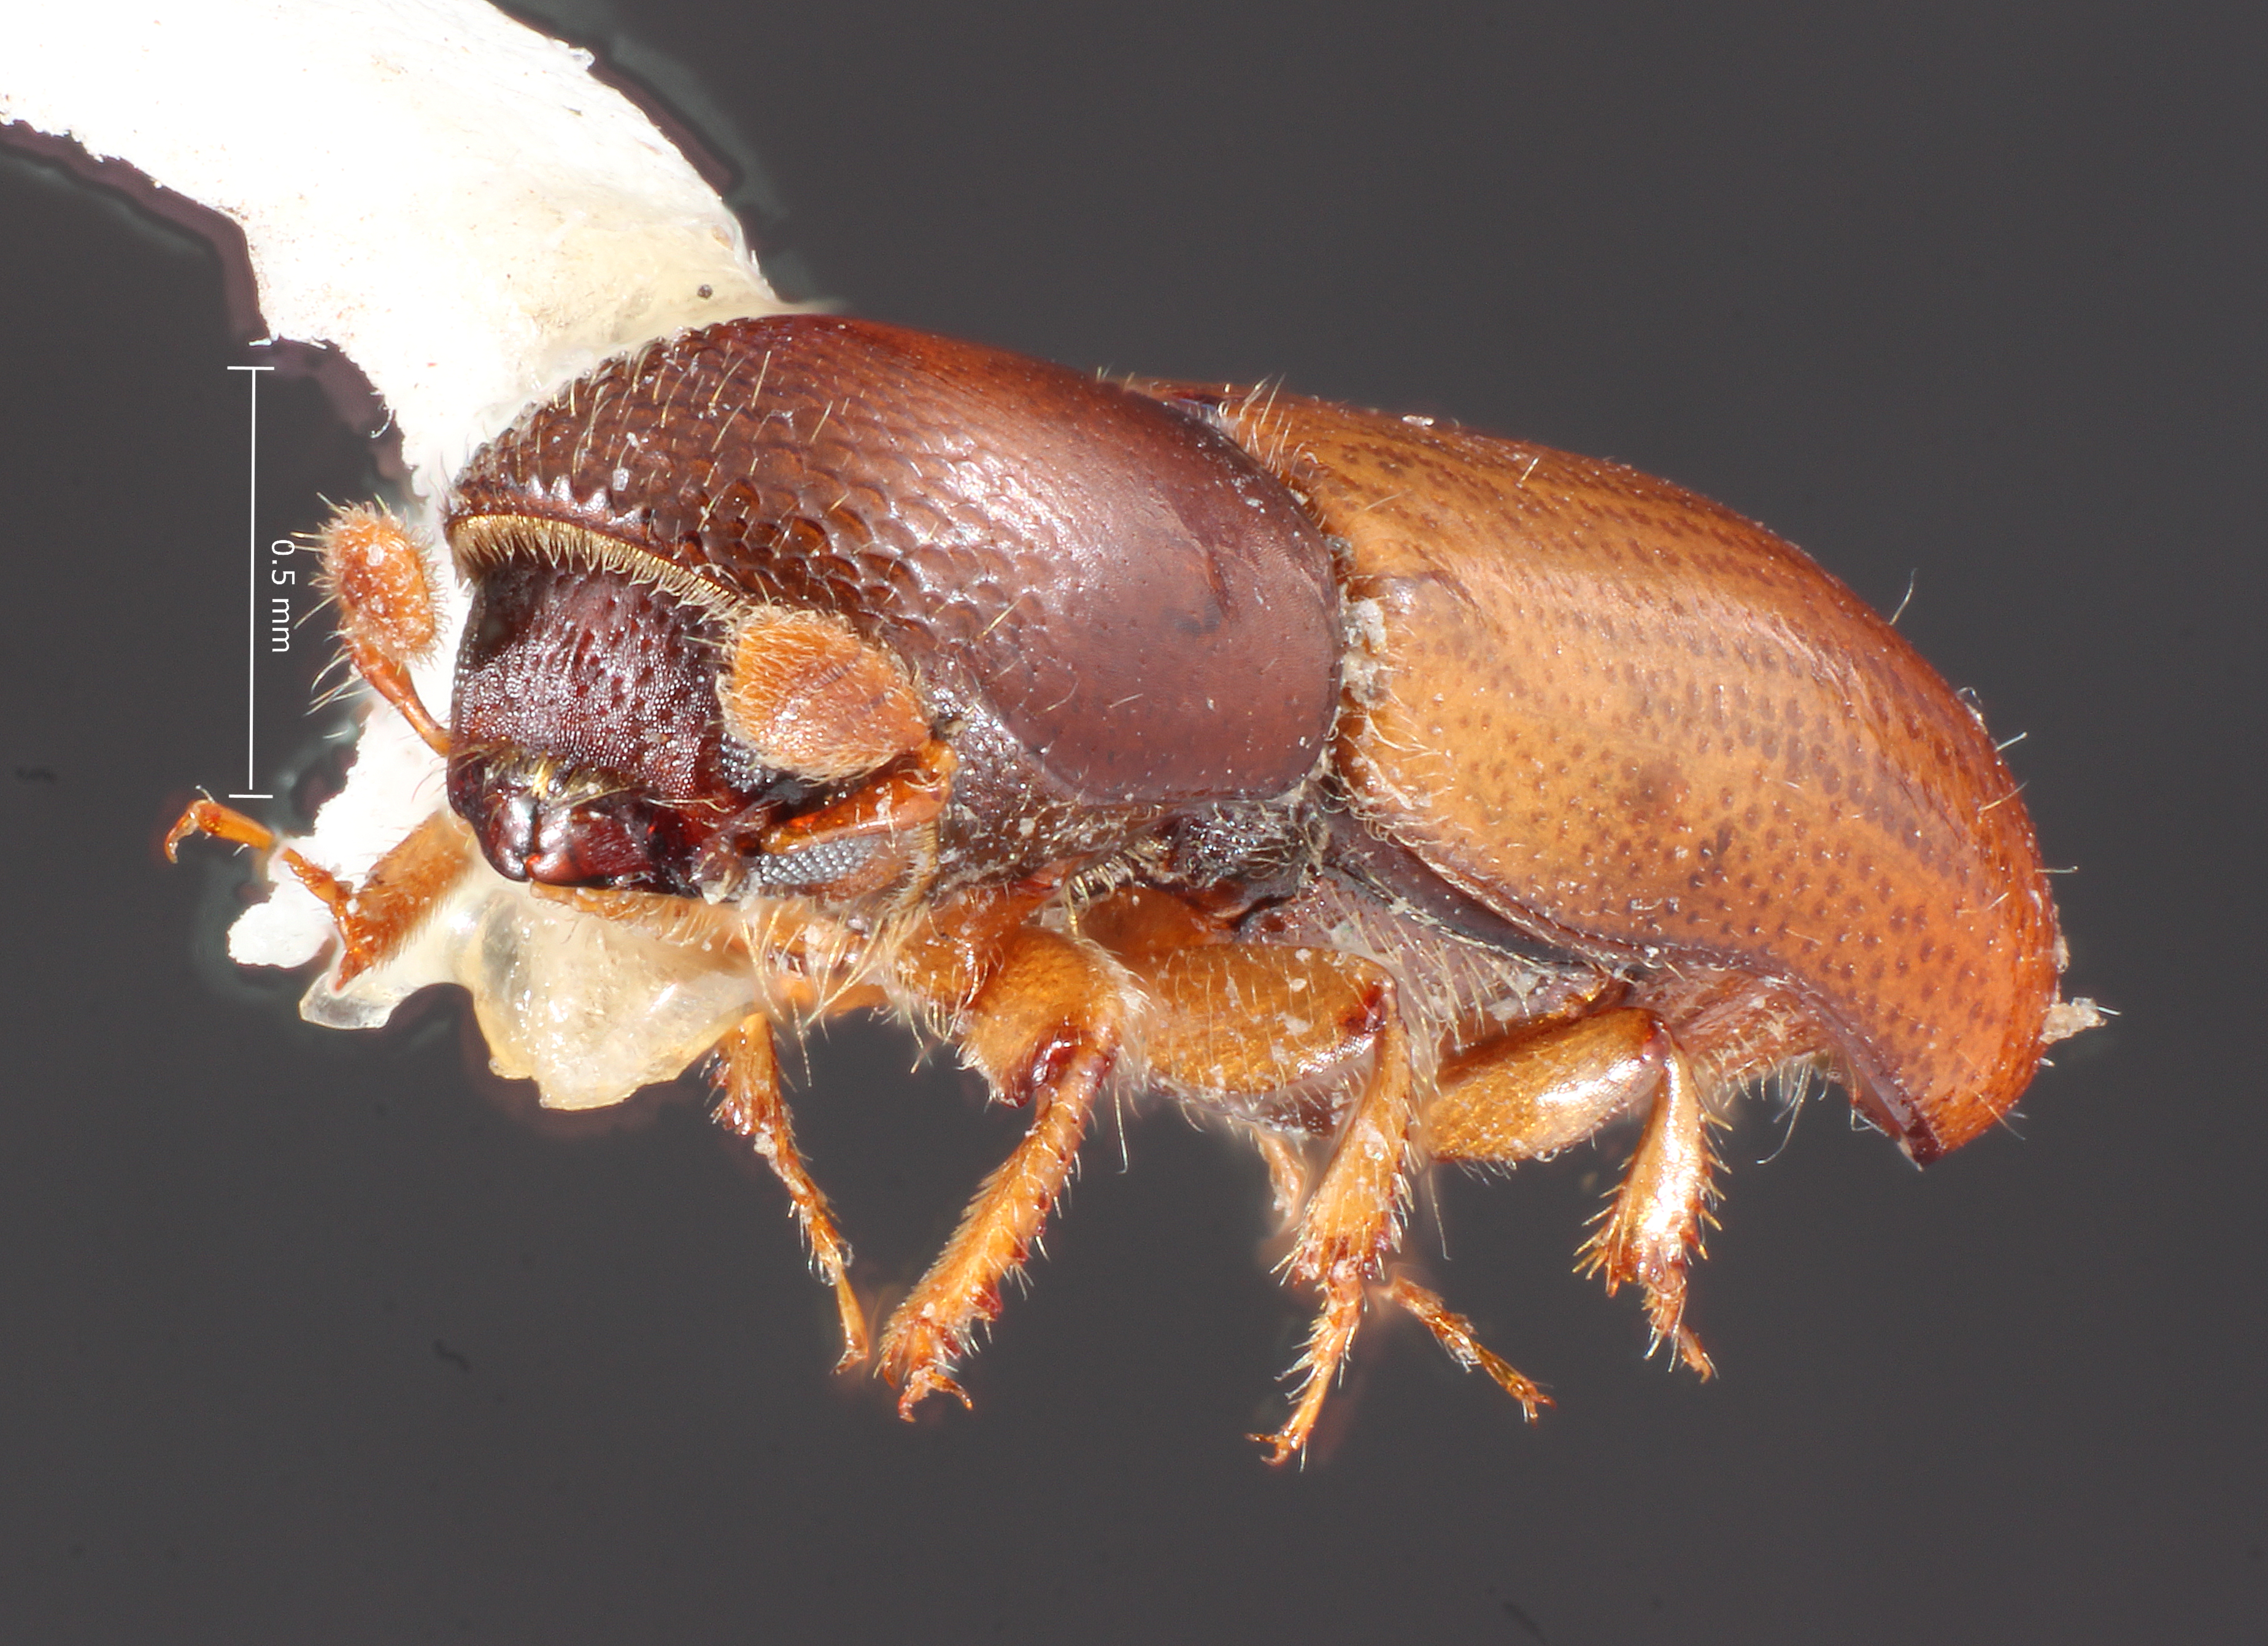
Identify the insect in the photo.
Monarthrum insignatum
